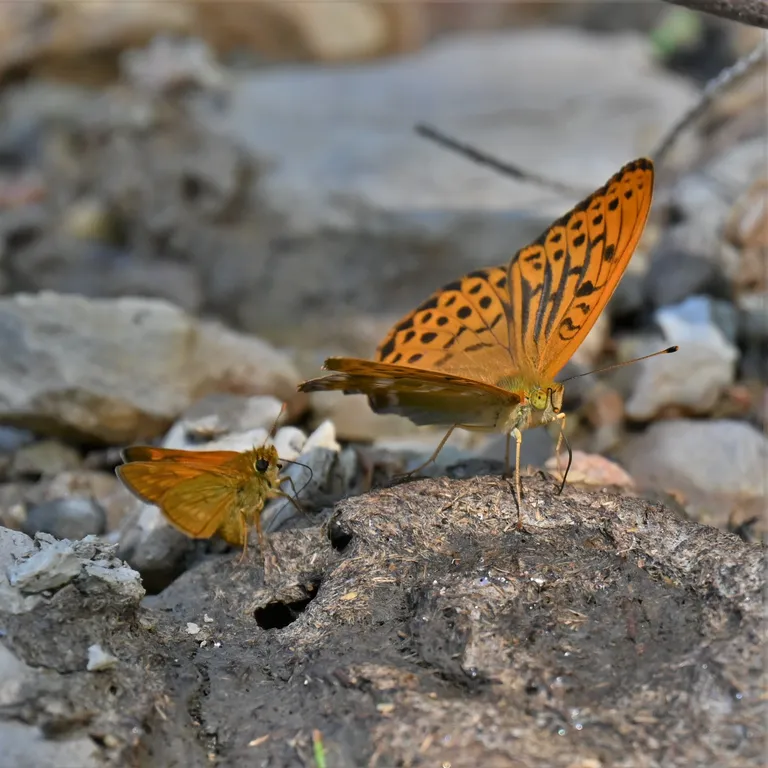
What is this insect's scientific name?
Argynnis paphia
